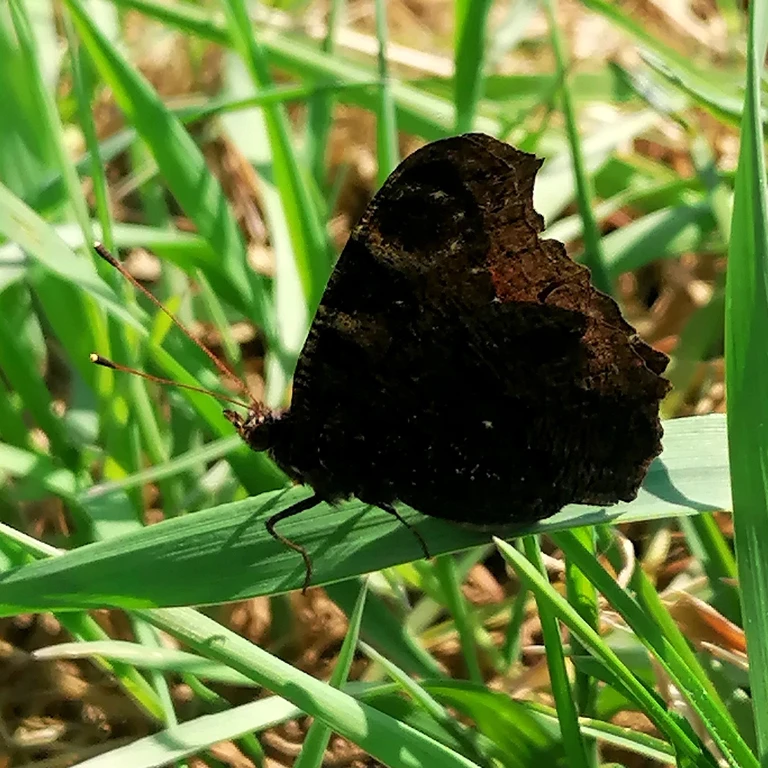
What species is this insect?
Aglais io
